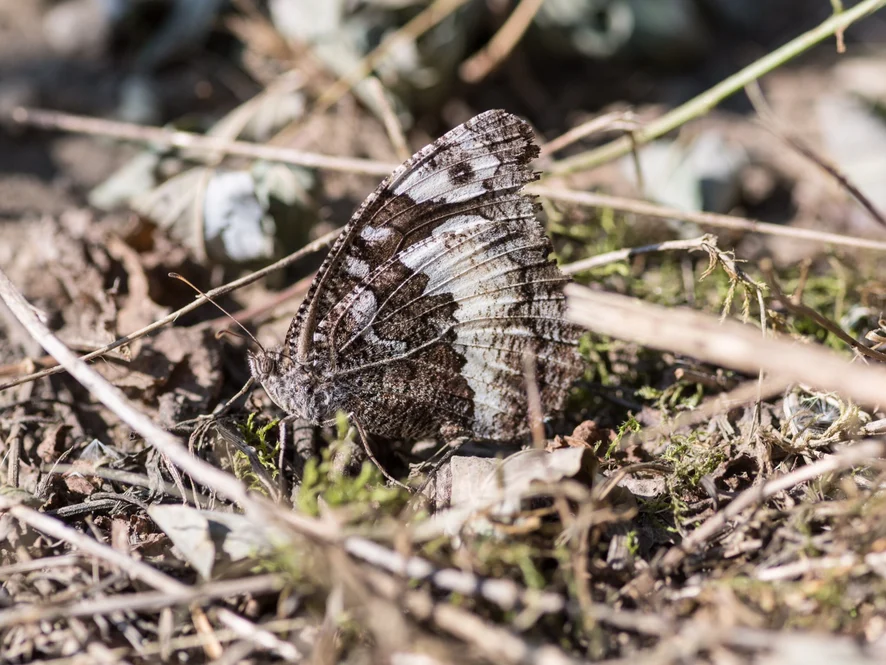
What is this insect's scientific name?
Brintesia circe
